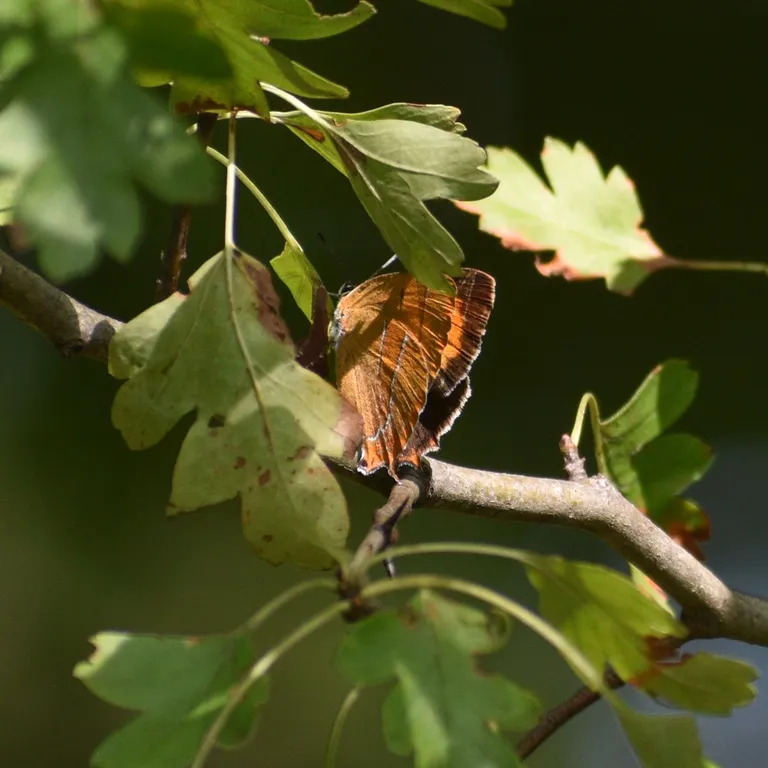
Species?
Thecla betulae
